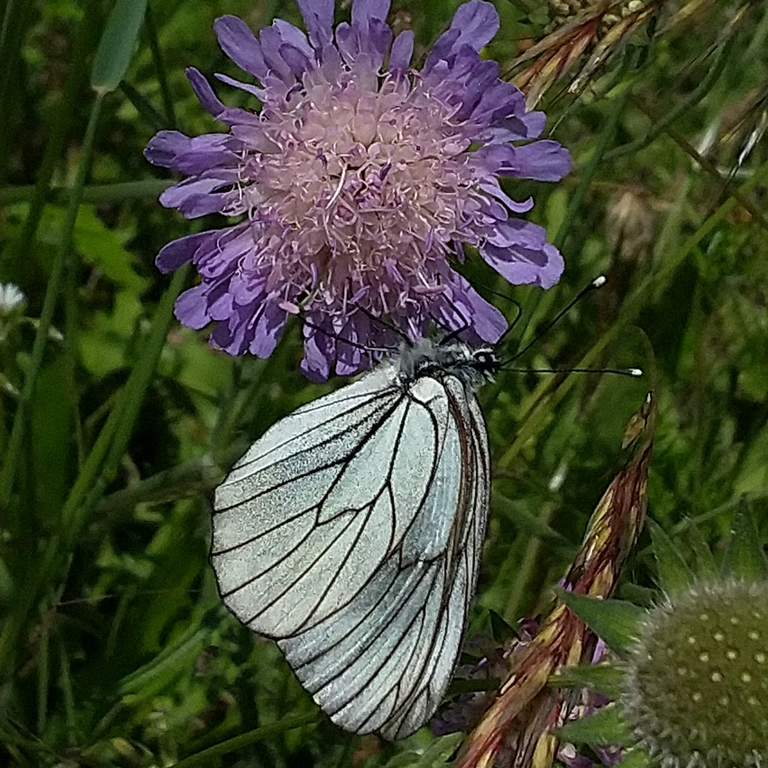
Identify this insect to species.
Aporia crataegi
